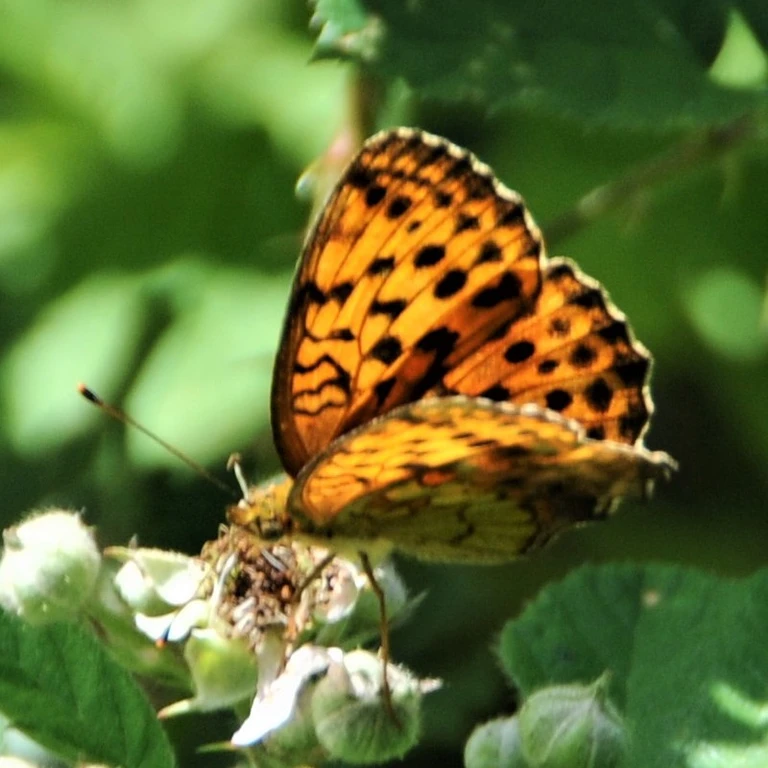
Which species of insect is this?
Brenthis daphne
